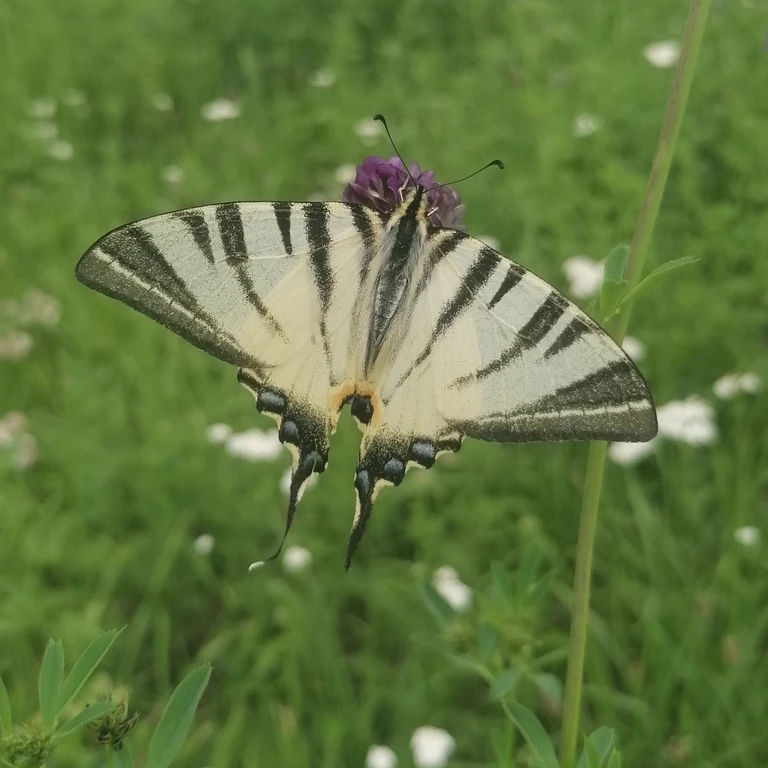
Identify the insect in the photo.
Iphiclides podalirius
